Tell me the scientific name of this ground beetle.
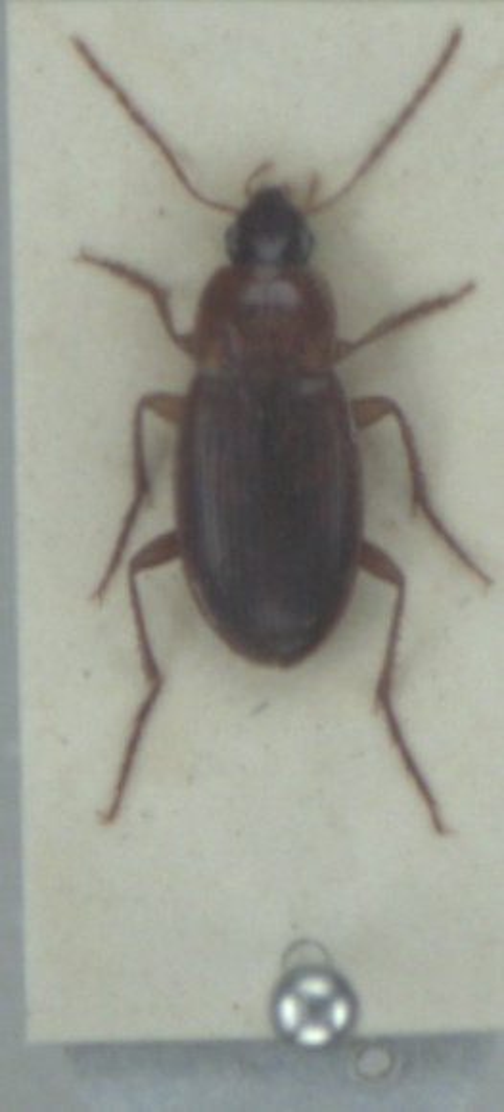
Calathus cinctus
